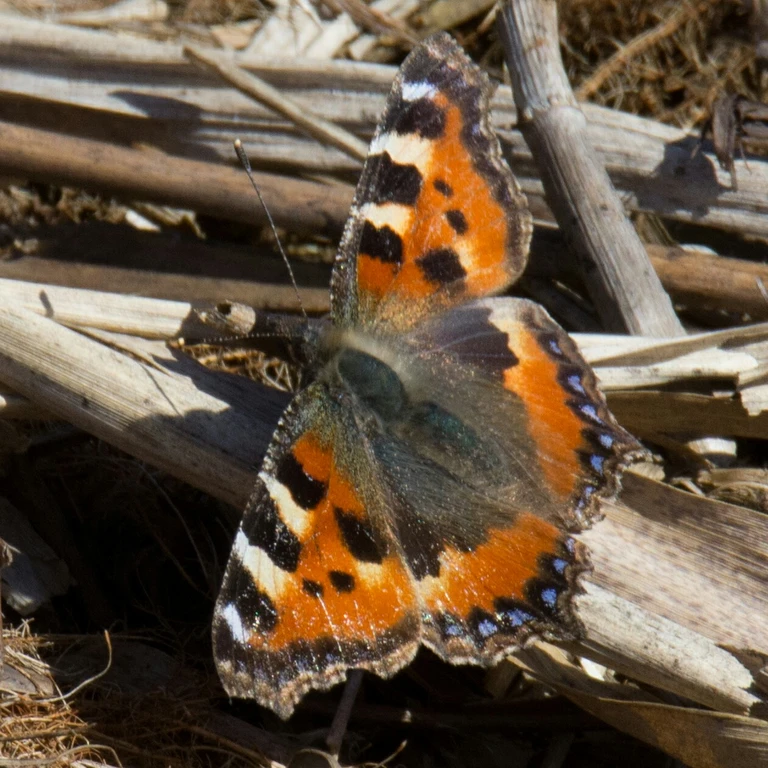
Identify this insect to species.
Aglais urticae
